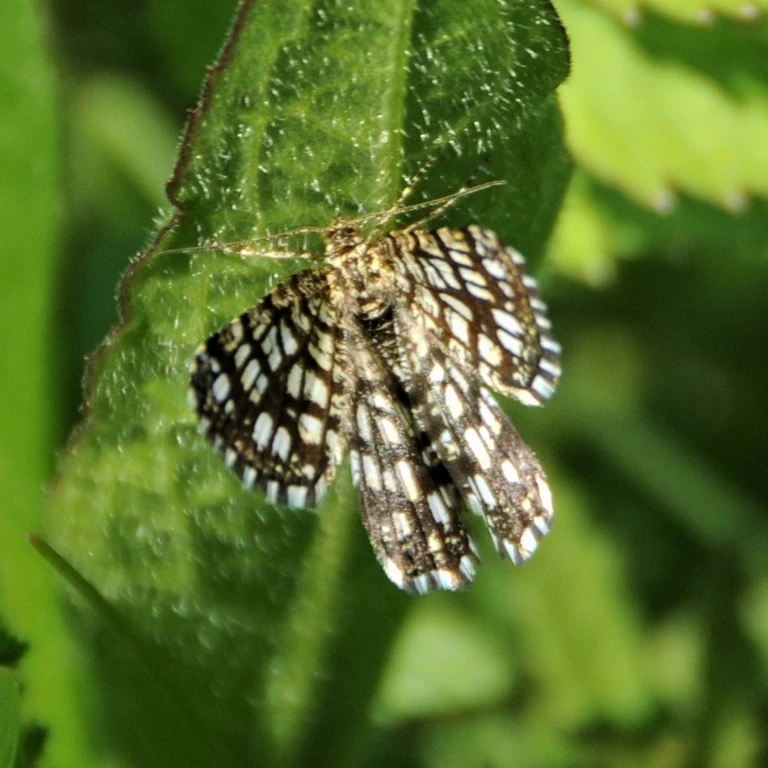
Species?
Chiasmia clathrata
